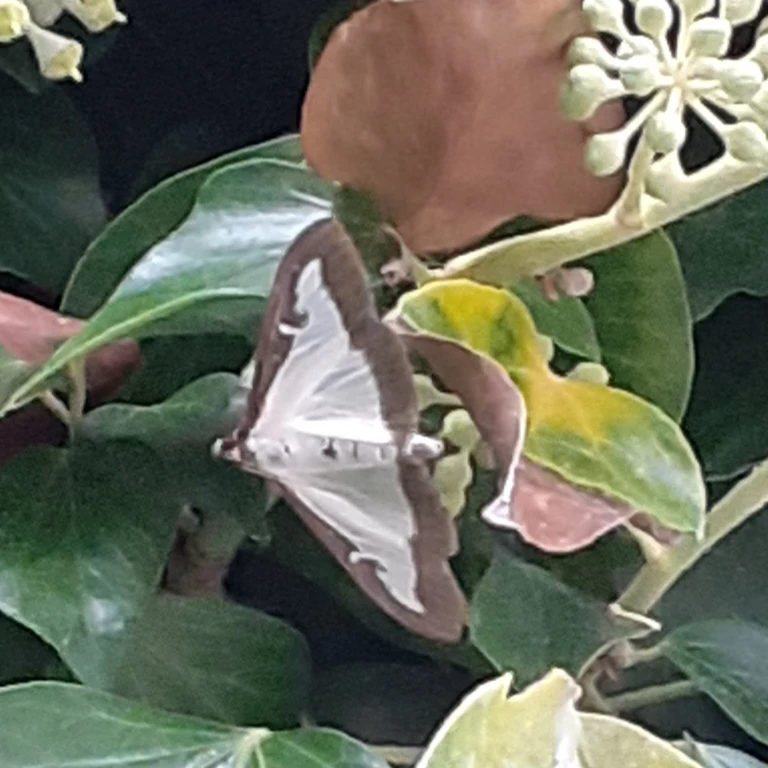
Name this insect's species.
Cydalima perspectalis
